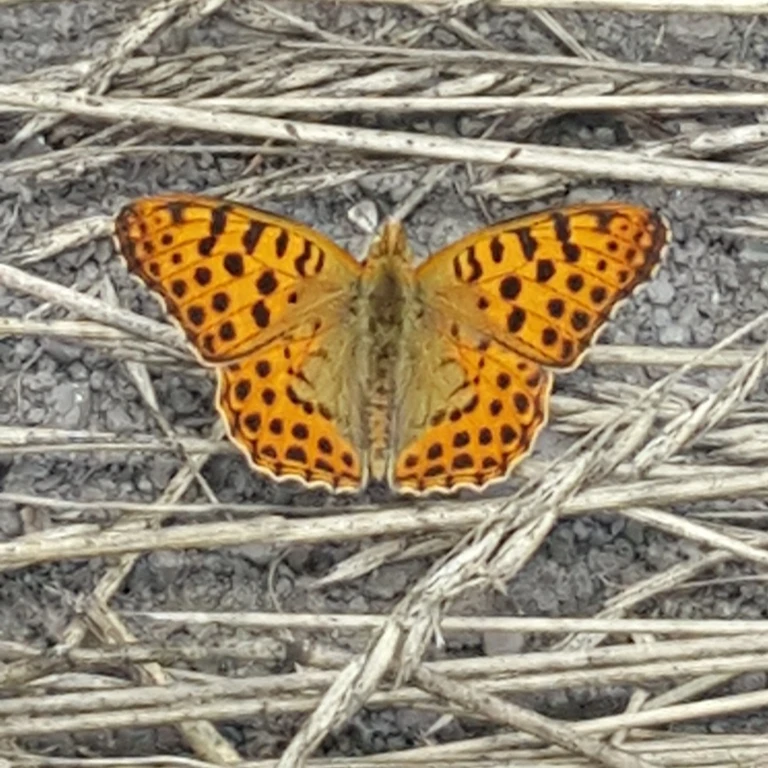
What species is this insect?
Issoria lathonia
